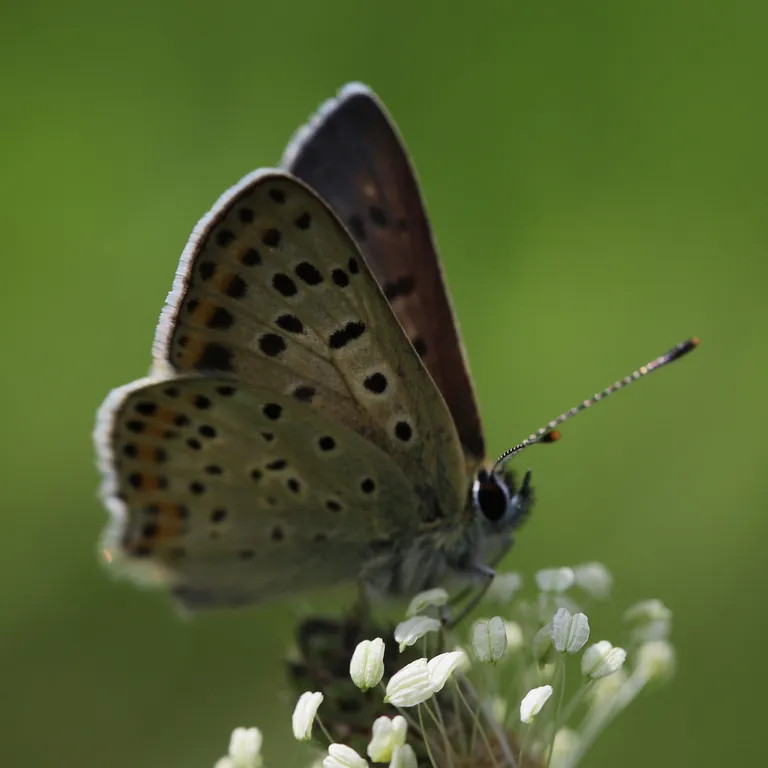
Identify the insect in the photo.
Lycaena tityrus (also Loweia tityrus)
